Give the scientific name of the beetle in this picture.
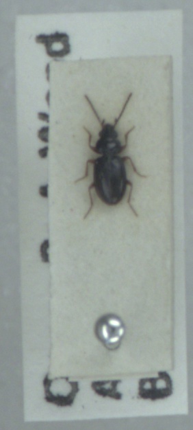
Bembidion mannerheimii
